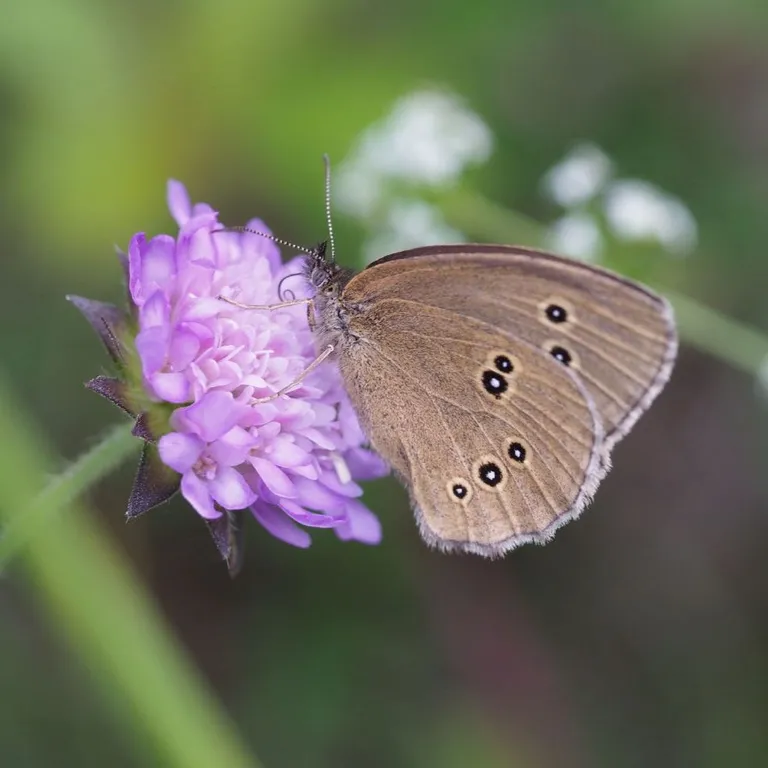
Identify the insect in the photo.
Aphantopus hyperantus
